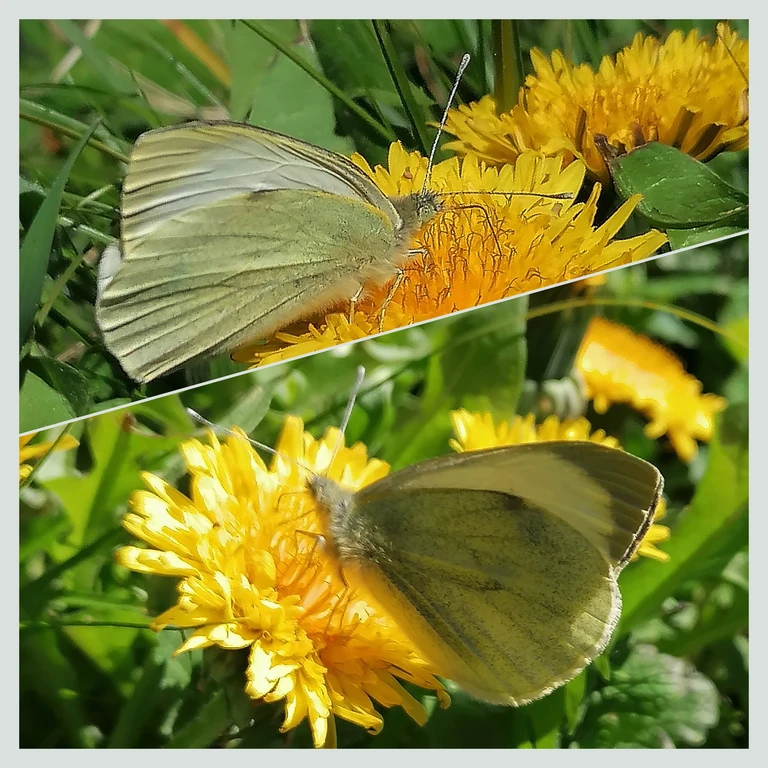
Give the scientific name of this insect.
Pieris brassicae
